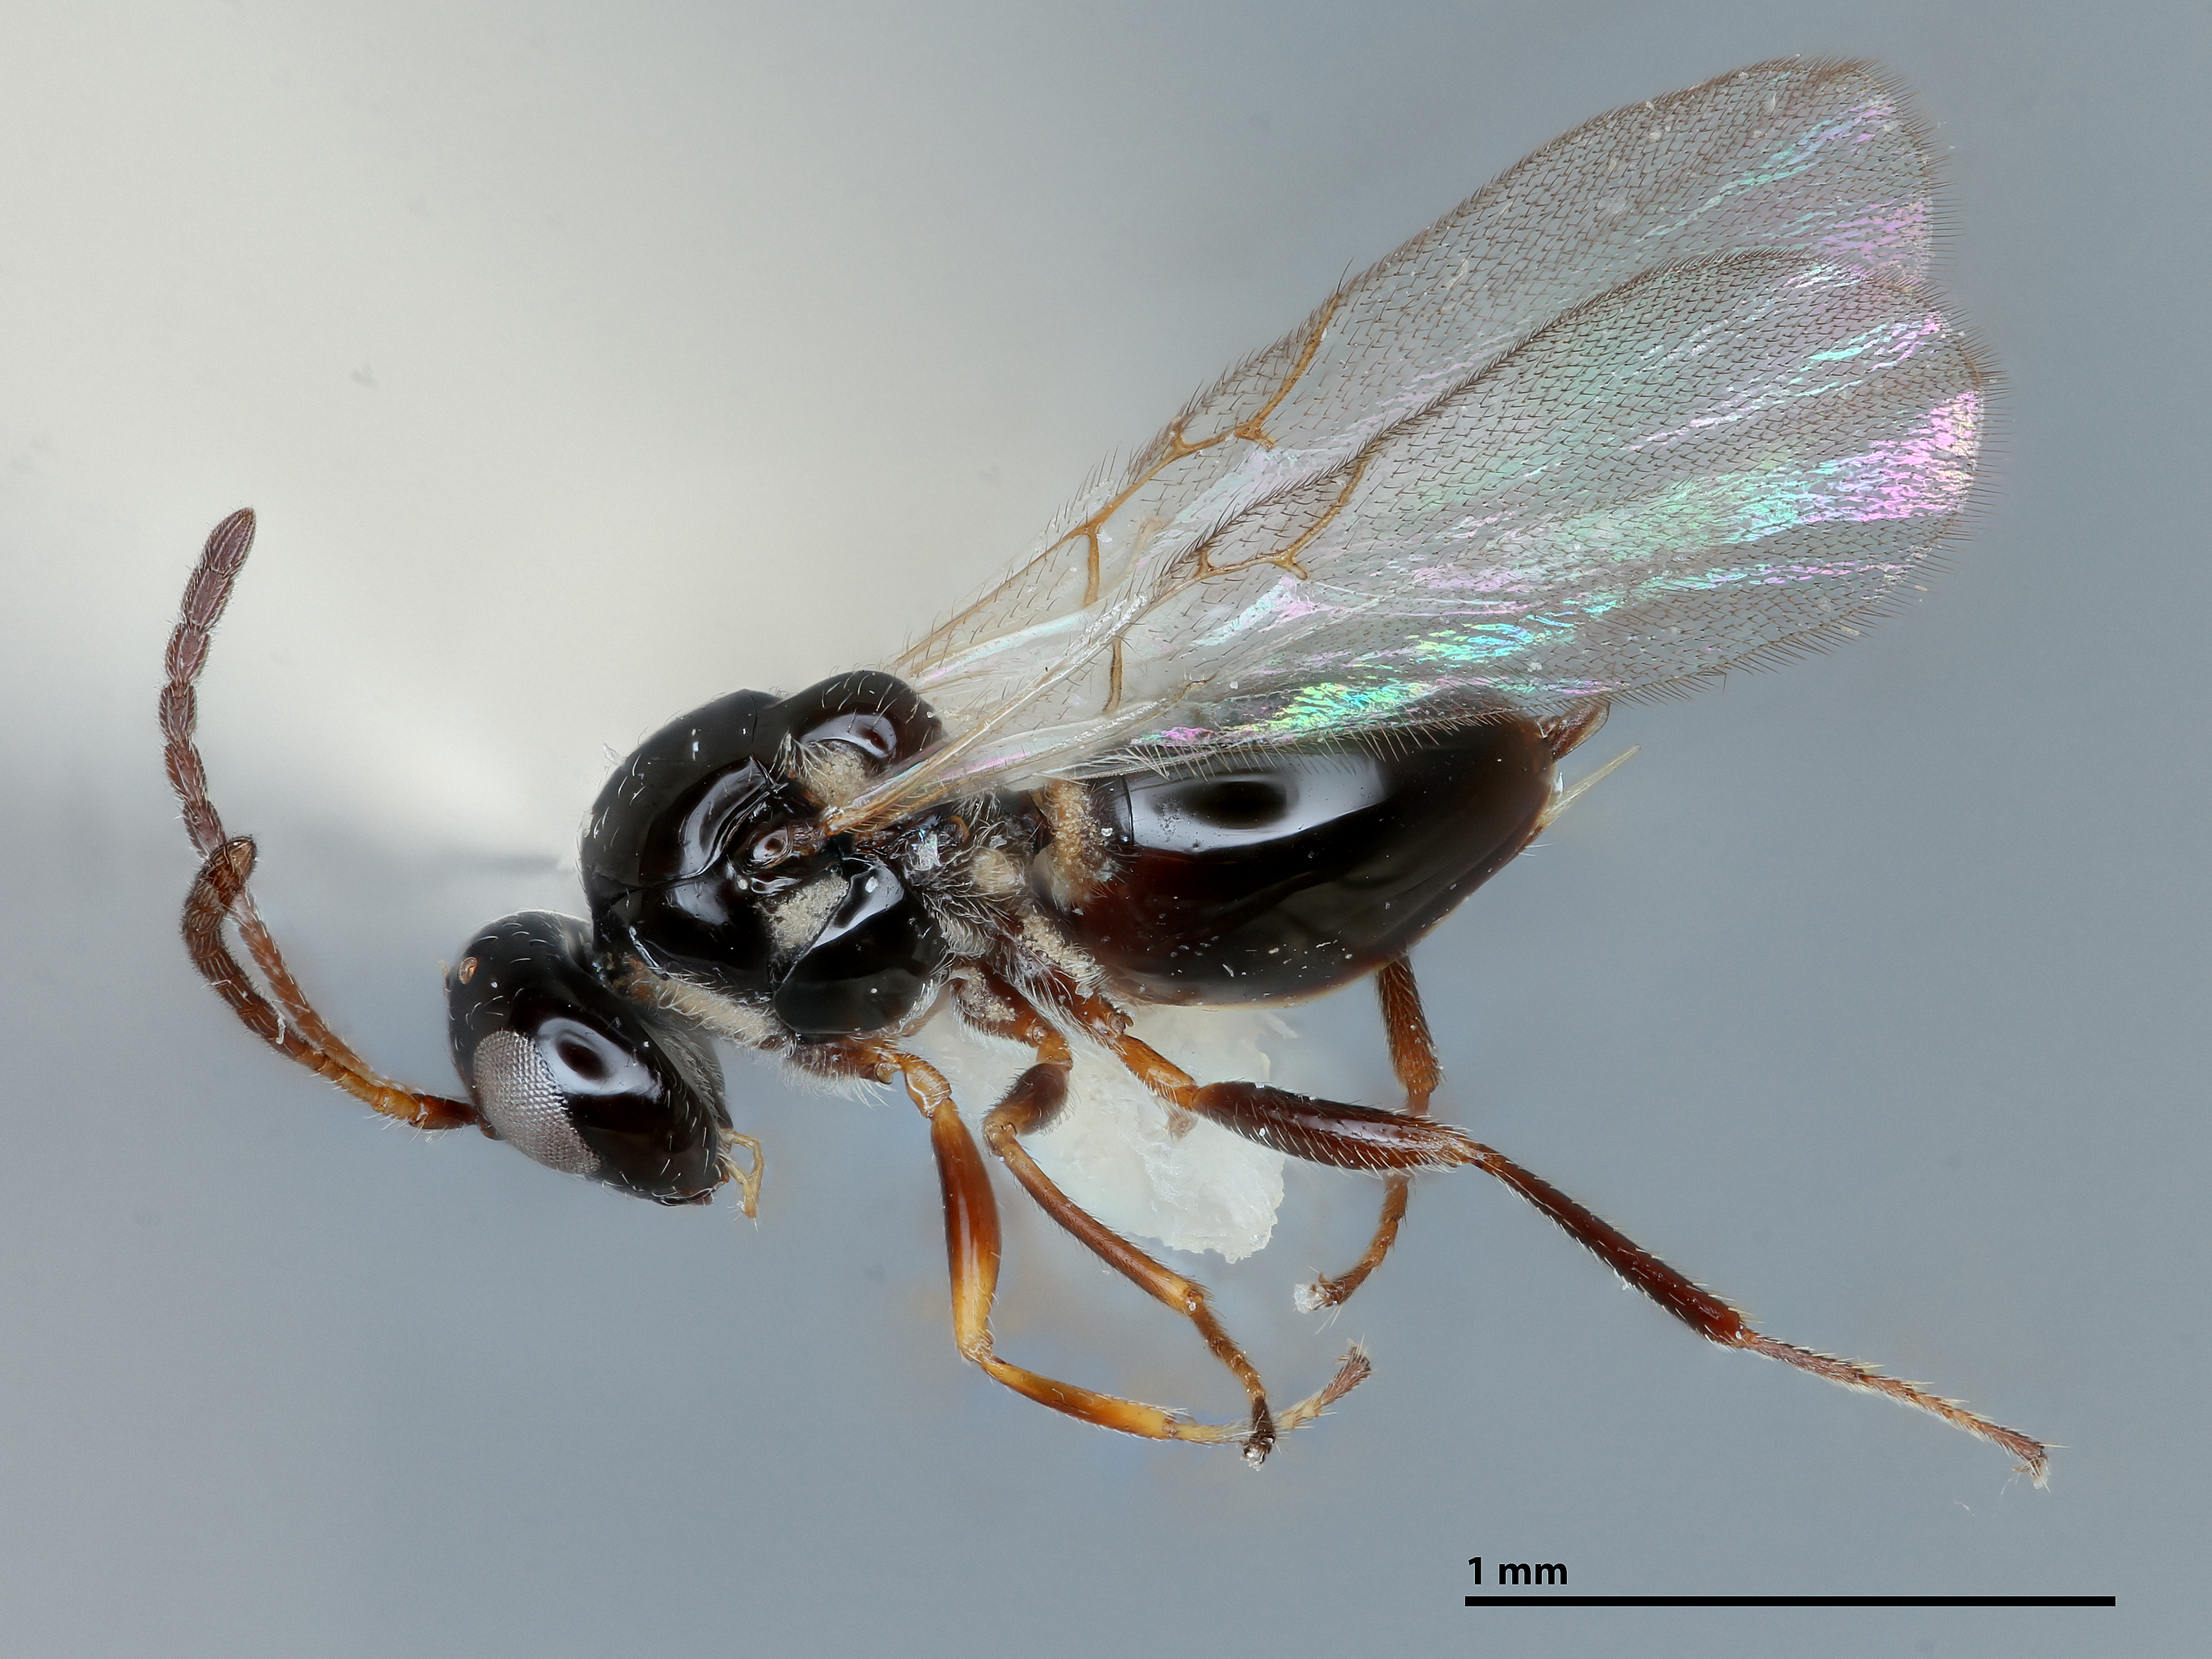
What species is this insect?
Apocharips hansoni
